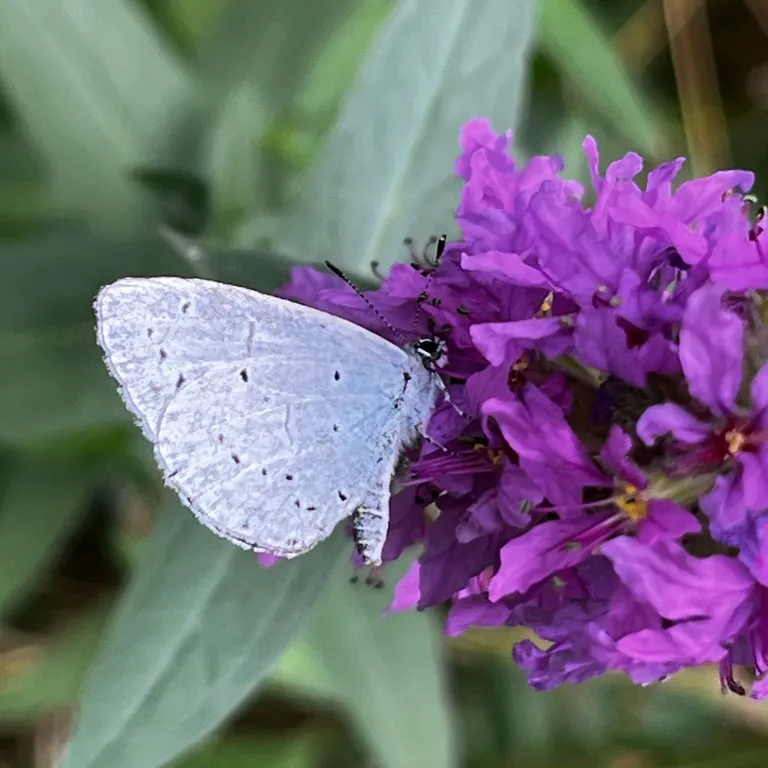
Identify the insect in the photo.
Celastrina argiolus
